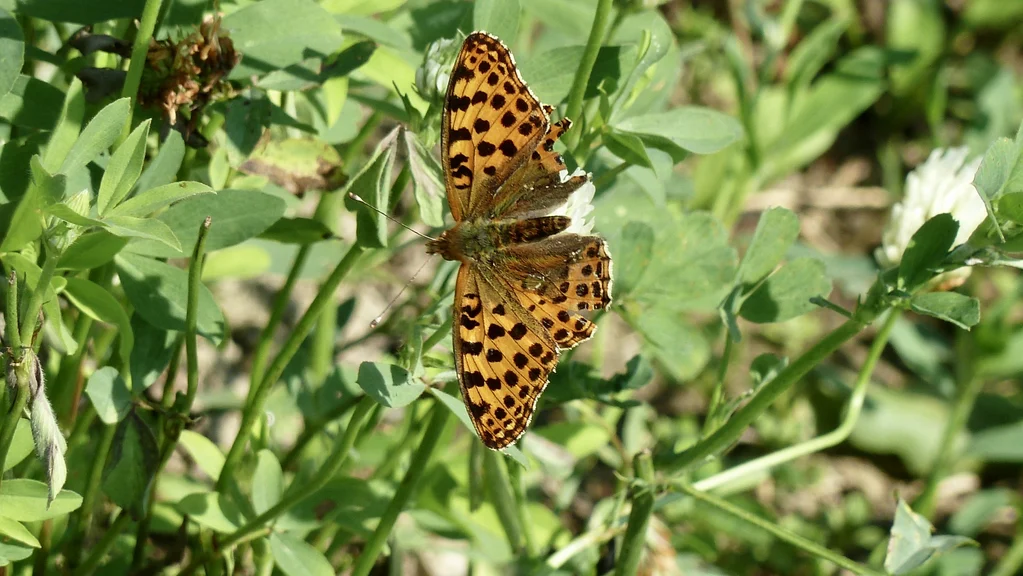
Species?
Issoria lathonia
